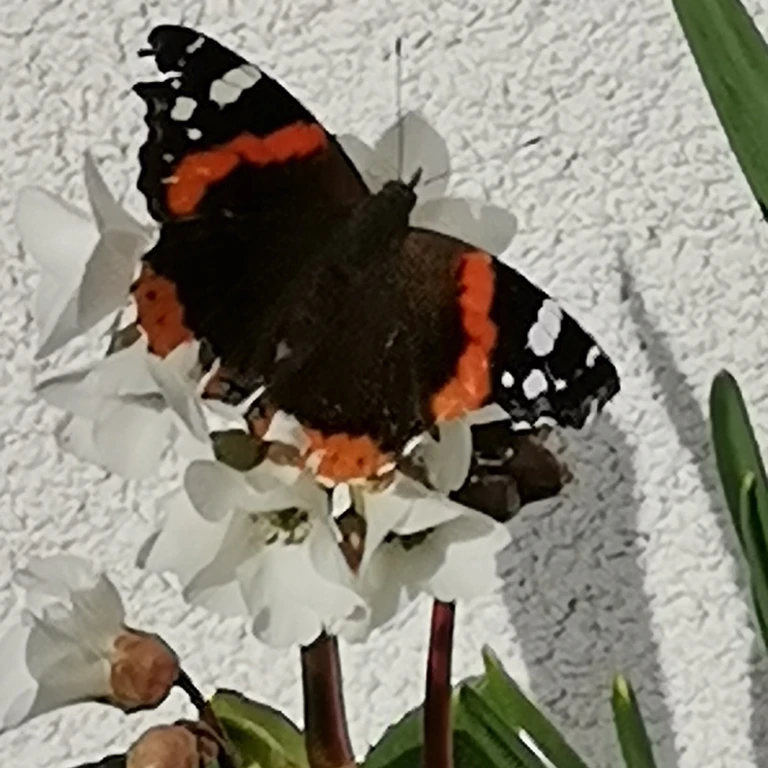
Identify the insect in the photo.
Vanessa atalanta
